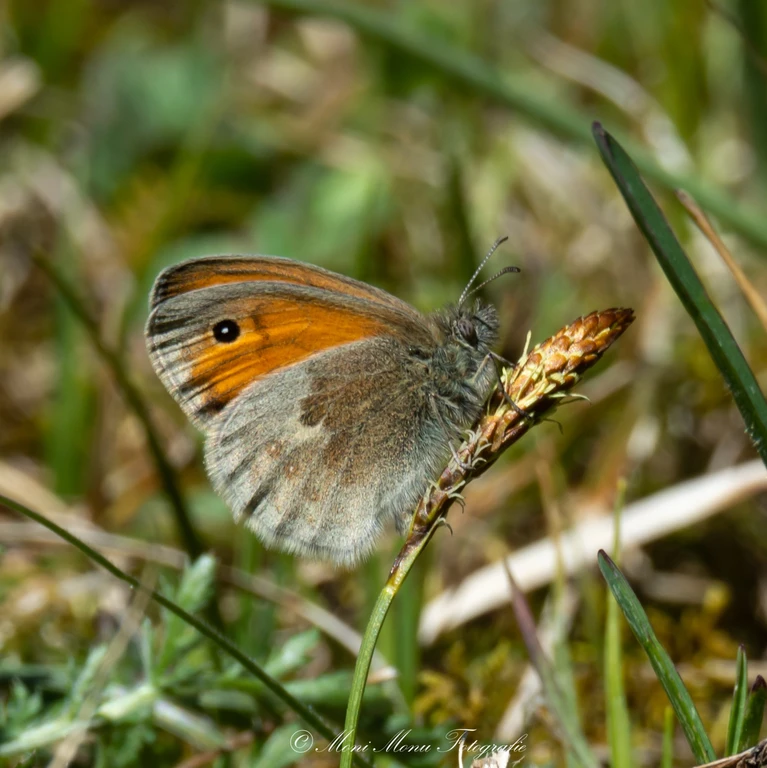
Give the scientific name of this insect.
Coenonympha pamphilus
